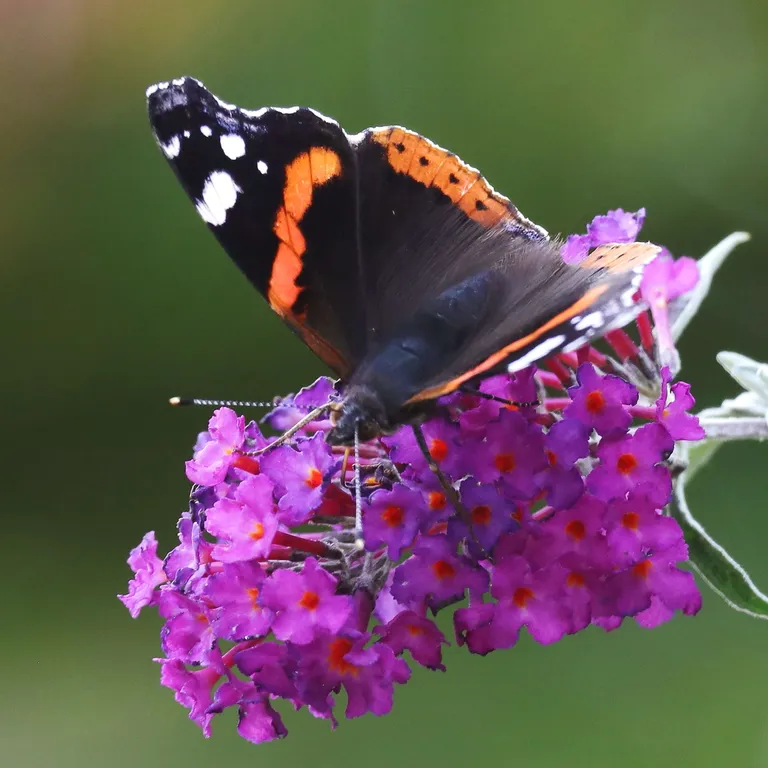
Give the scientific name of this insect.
Vanessa atalanta
